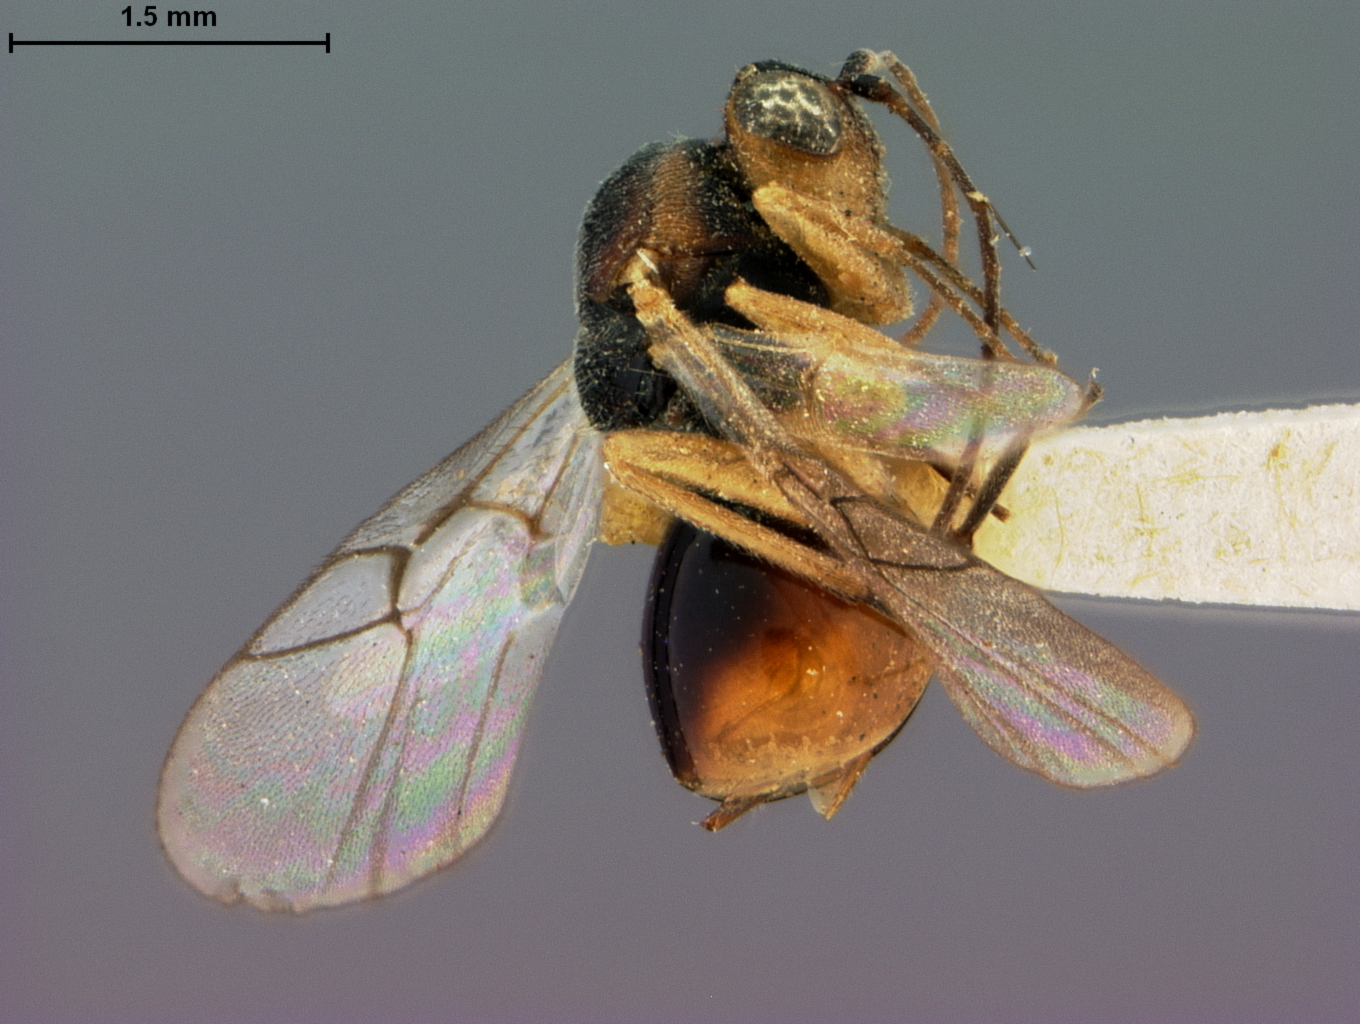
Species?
Synergus oneratus
